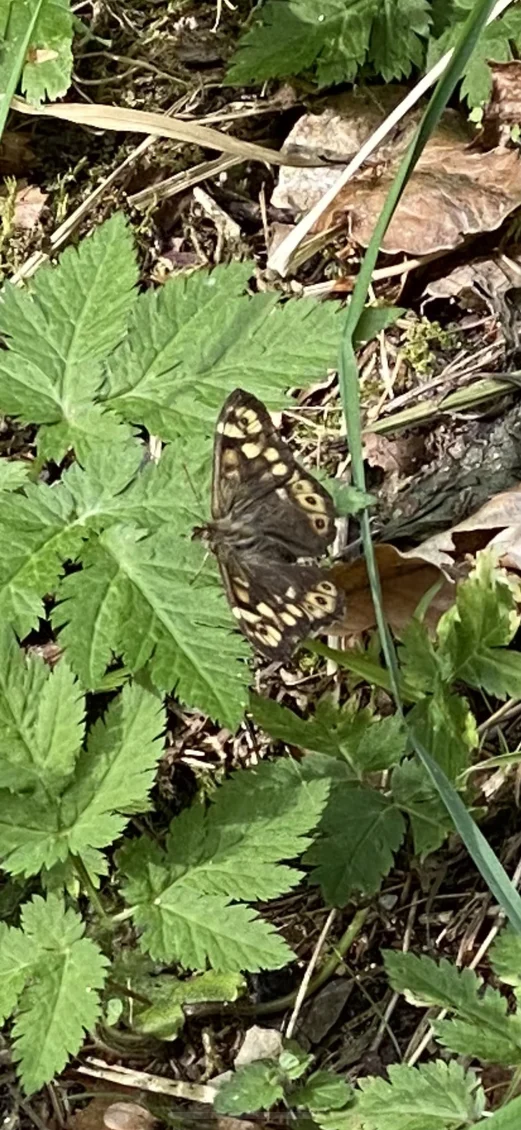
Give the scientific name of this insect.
Pararge aegeria
